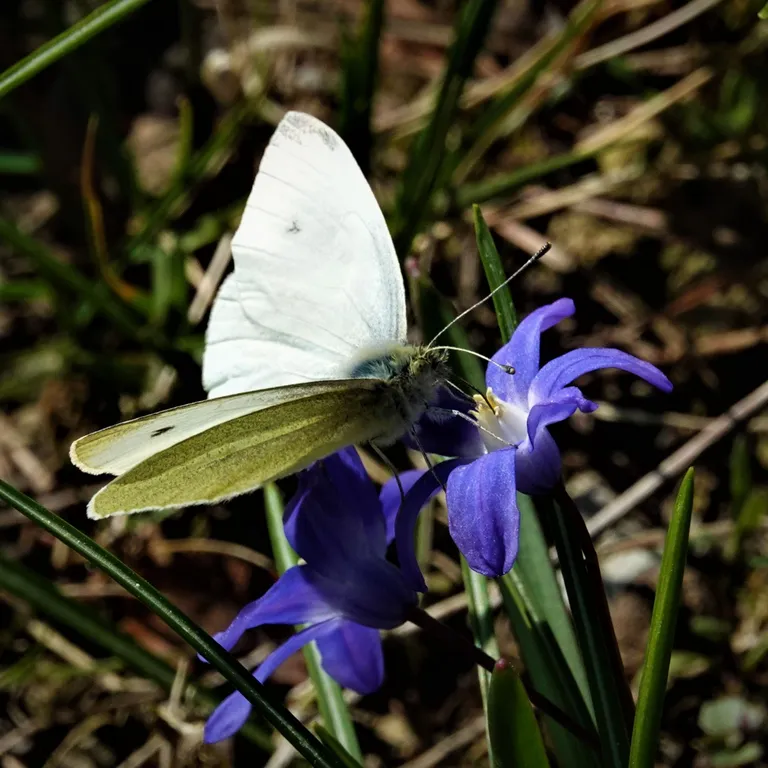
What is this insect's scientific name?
Pieris rapae
